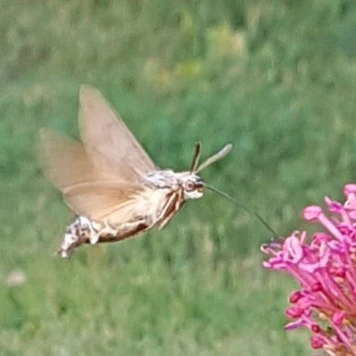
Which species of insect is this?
Macroglossum stellatarum
